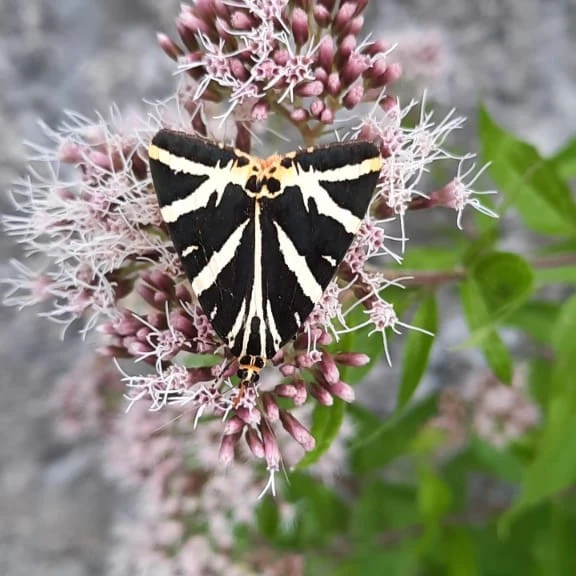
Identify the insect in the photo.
Euplagia quadripunctaria
